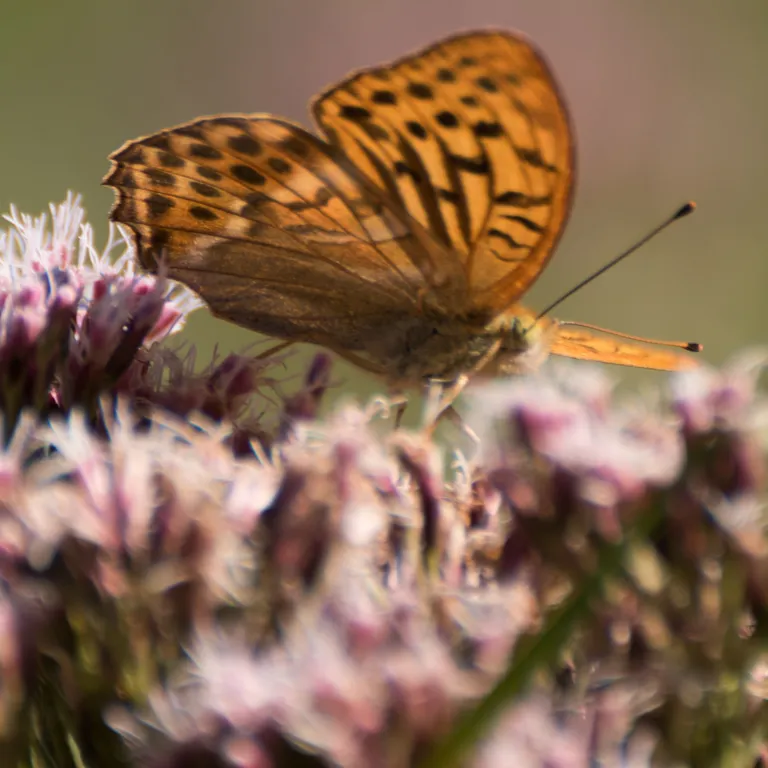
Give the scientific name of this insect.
Argynnis paphia
